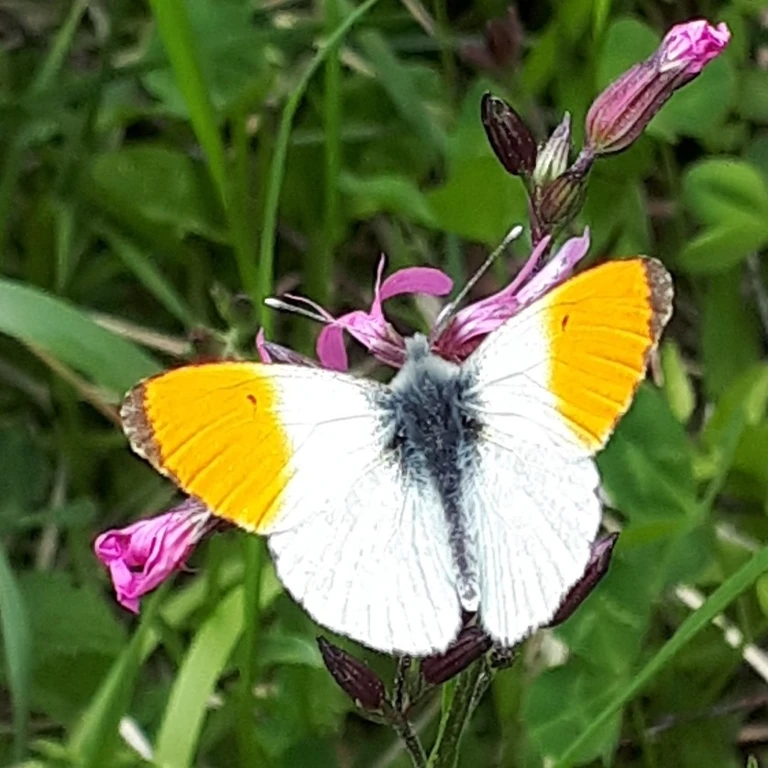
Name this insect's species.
Anthocharis cardamines
